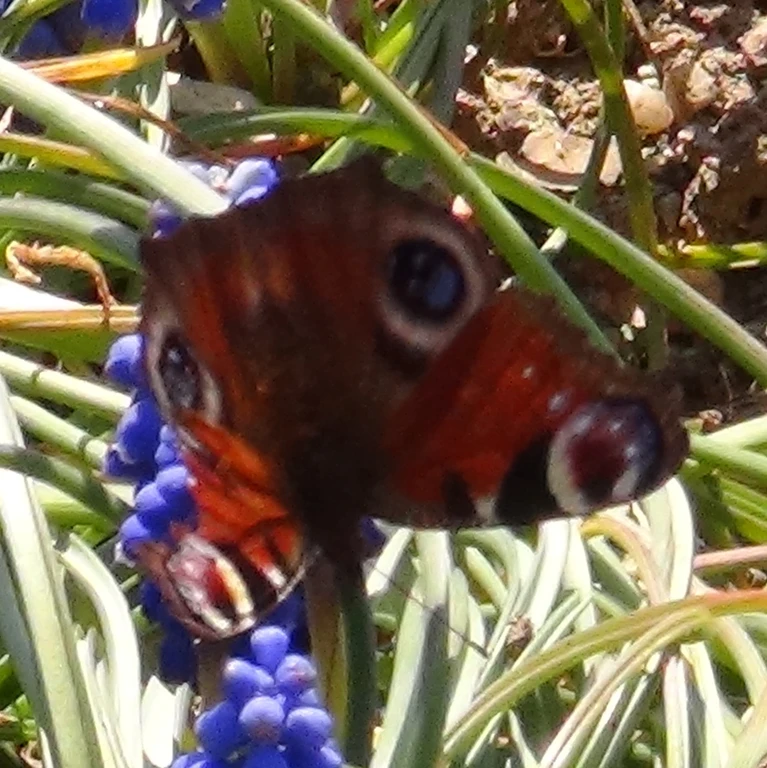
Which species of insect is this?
Aglais io
